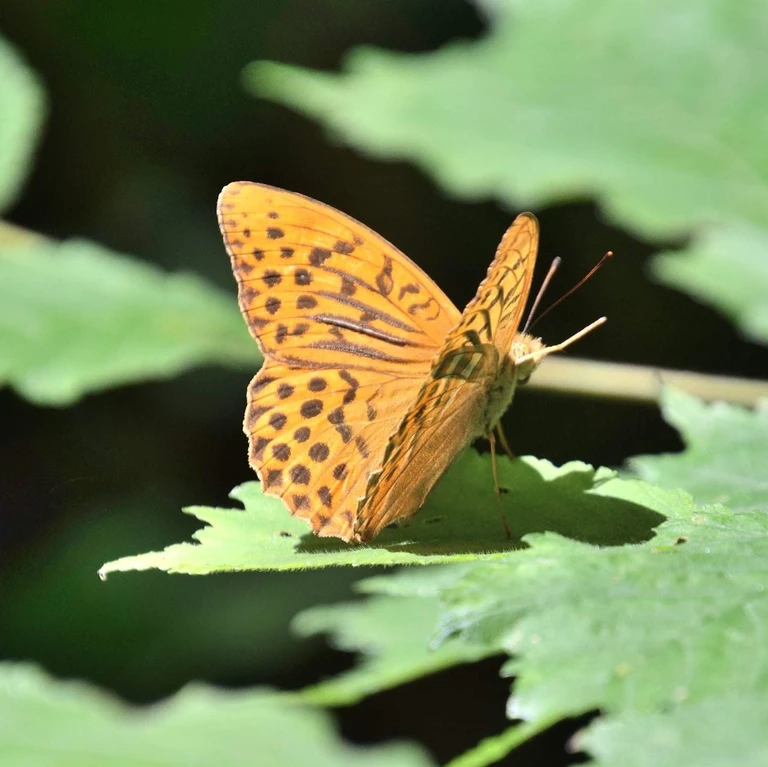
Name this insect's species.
Argynnis paphia
